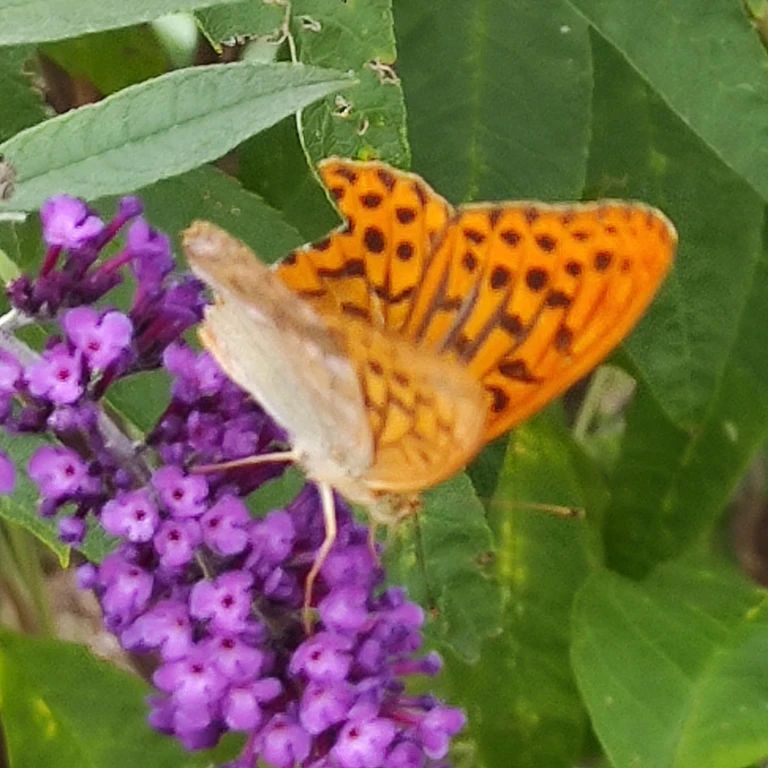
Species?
Argynnis paphia
